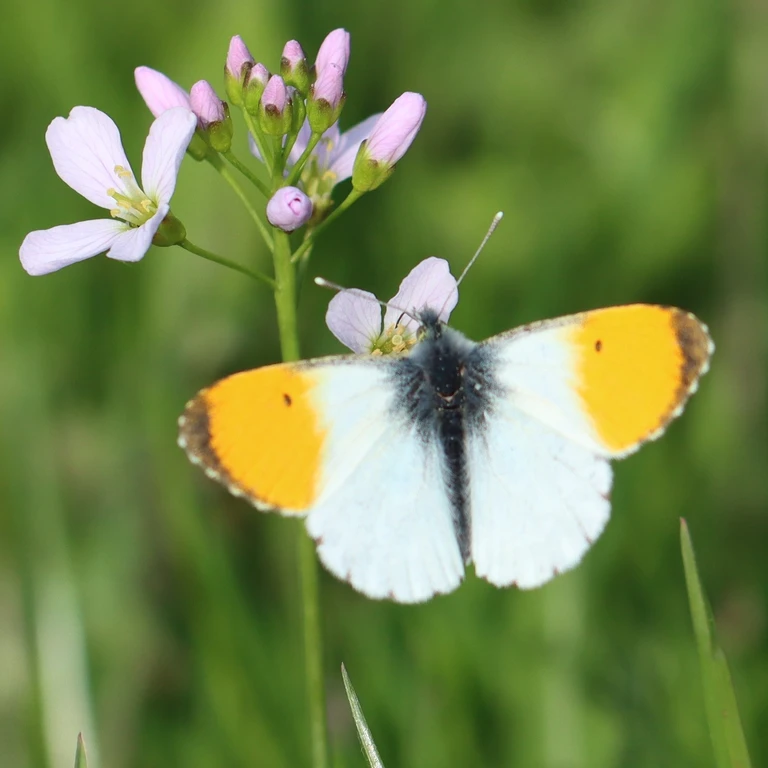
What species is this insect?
Anthocharis cardamines
